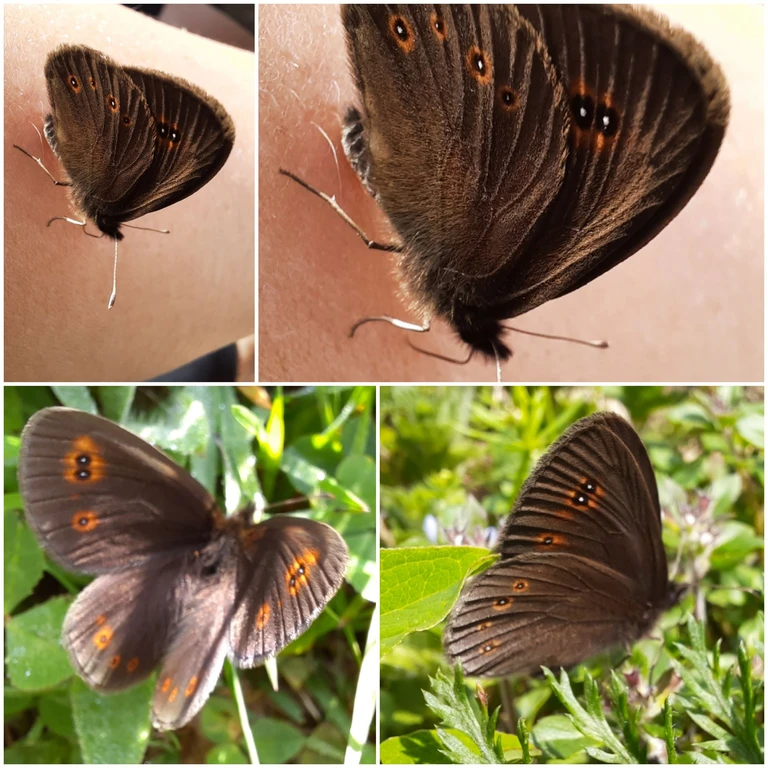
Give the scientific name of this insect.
Erebia medusa
